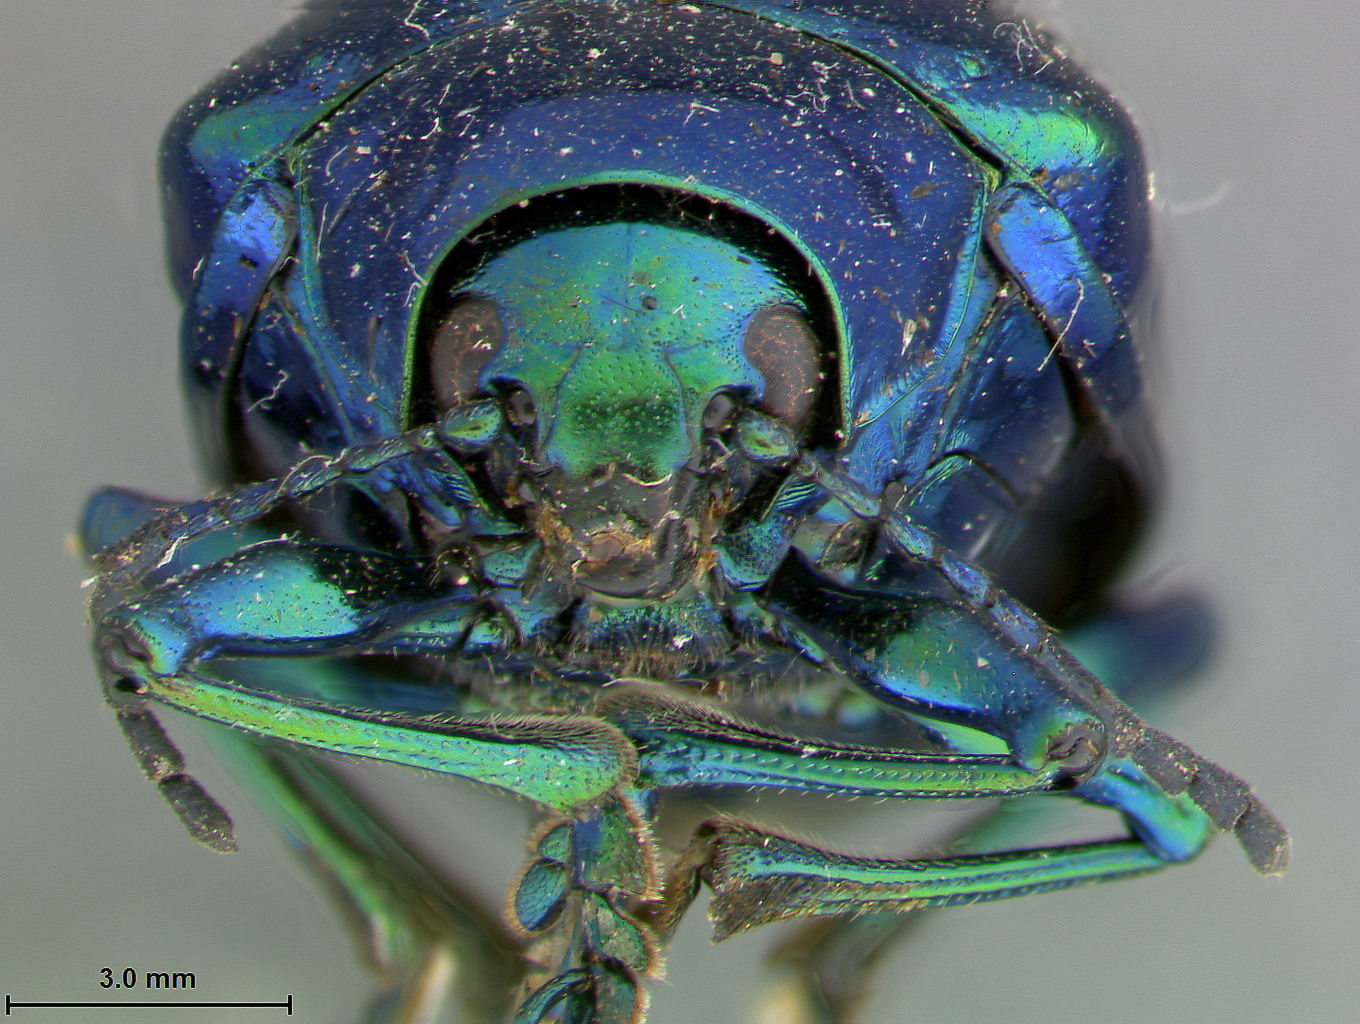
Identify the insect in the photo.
Eumolpus viriditarsis
